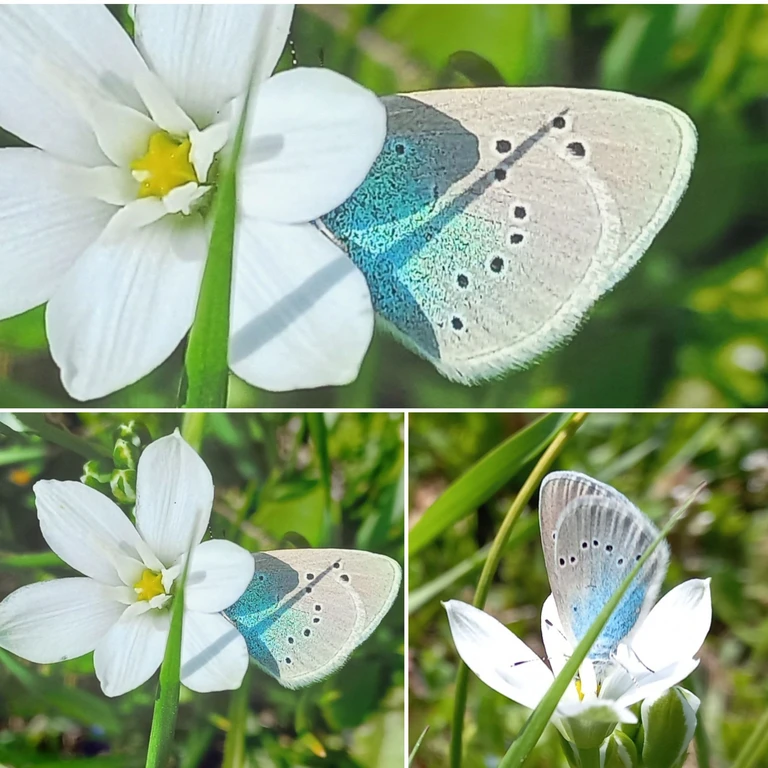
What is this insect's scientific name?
Glaucopsyche alexis
